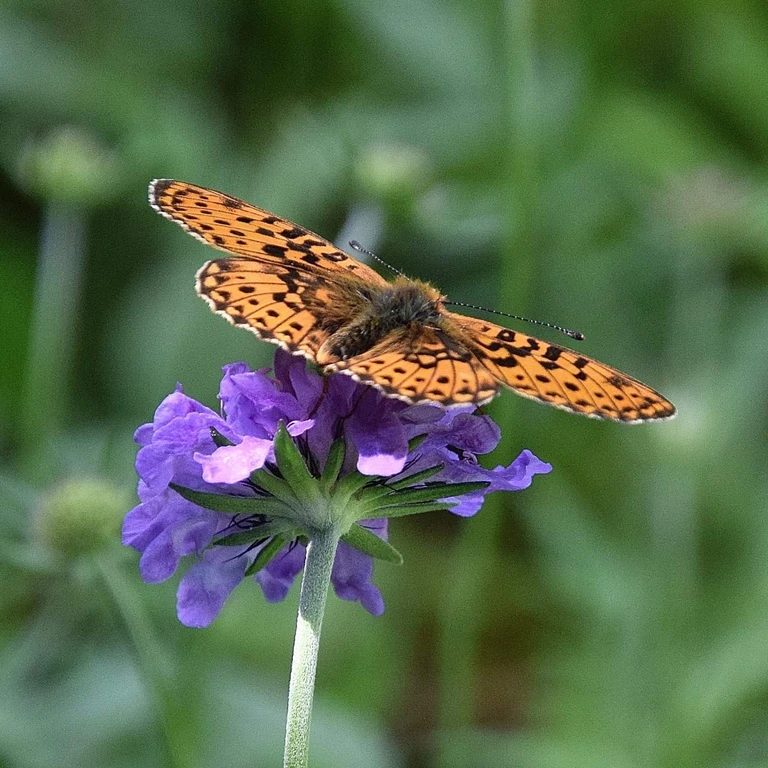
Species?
Boloria euphrosyne (also Clossiana euphrosyne)
